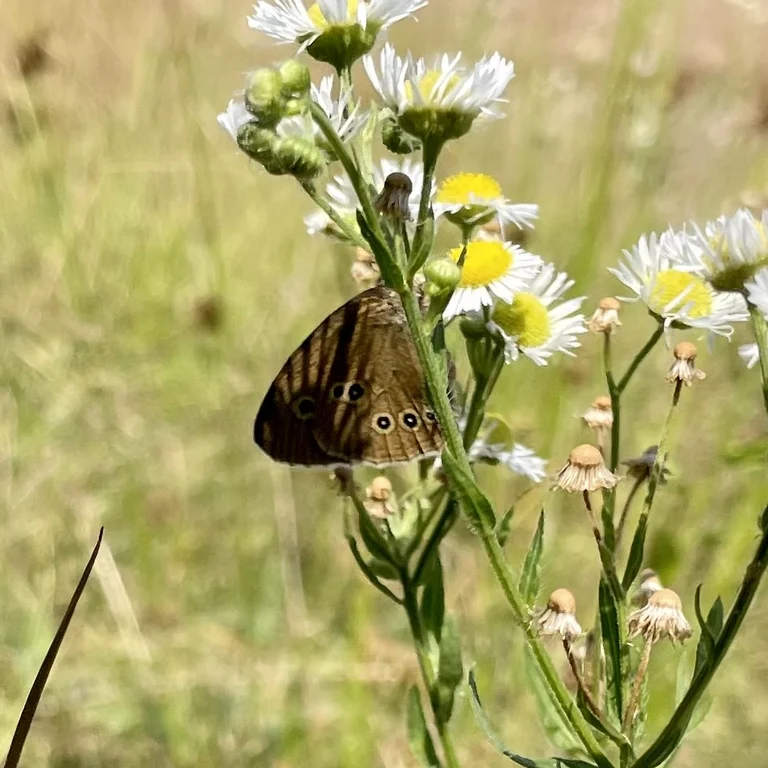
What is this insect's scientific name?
Aphantopus hyperantus
